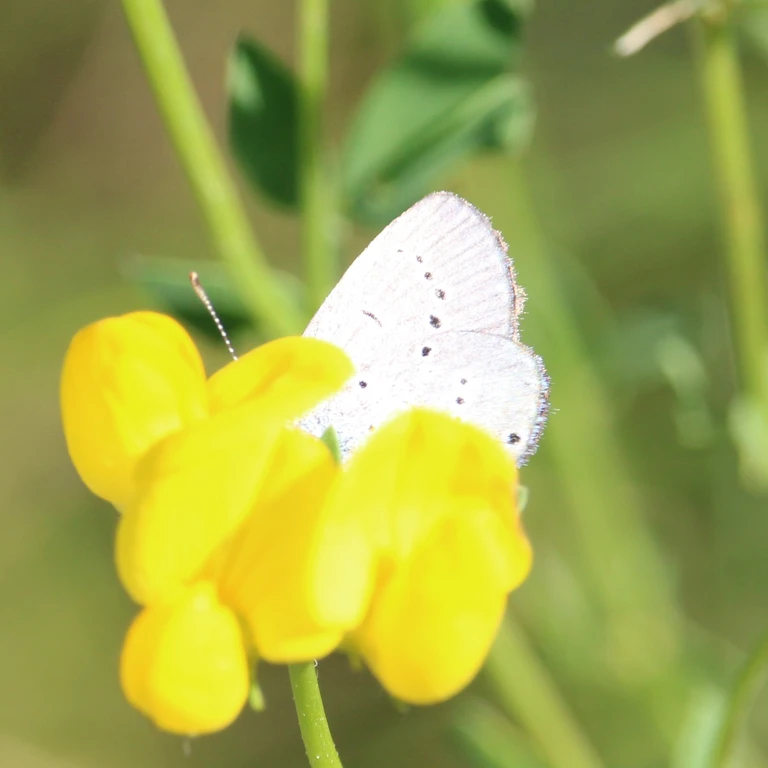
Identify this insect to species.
Cupido minimus
